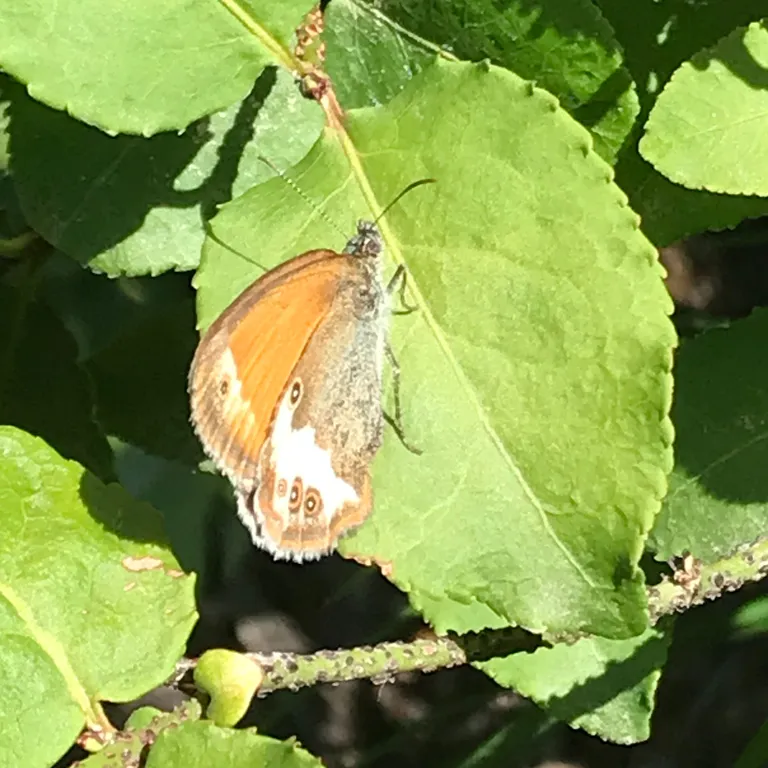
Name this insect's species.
Coenonympha arcania
